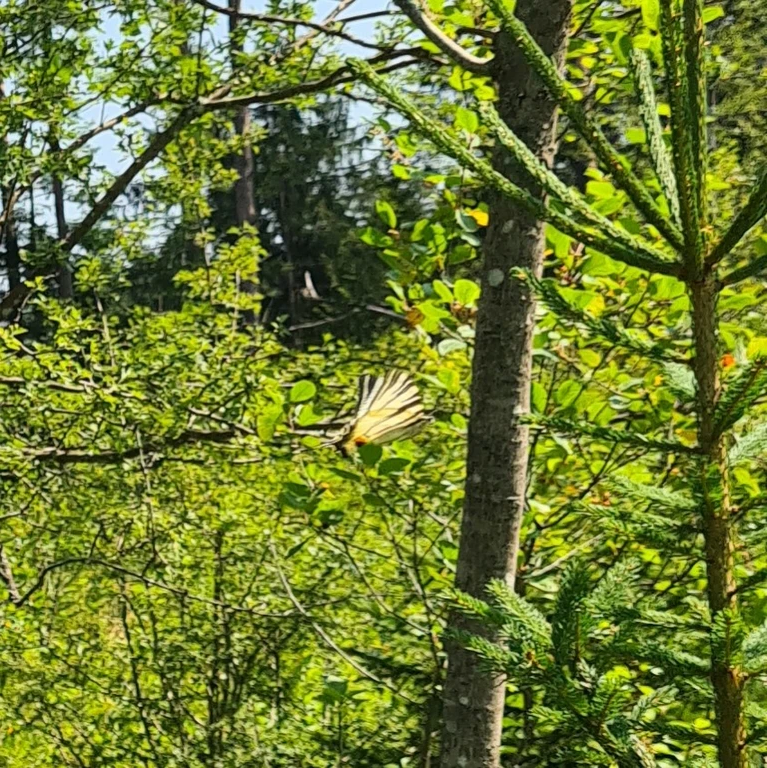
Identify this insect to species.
Iphiclides podalirius
